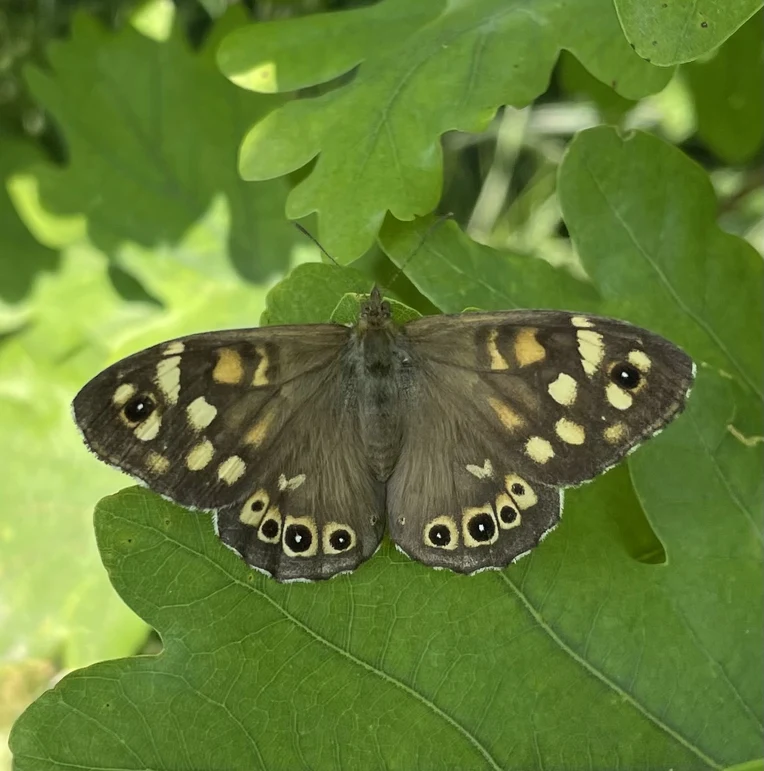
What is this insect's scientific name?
Pararge aegeria
